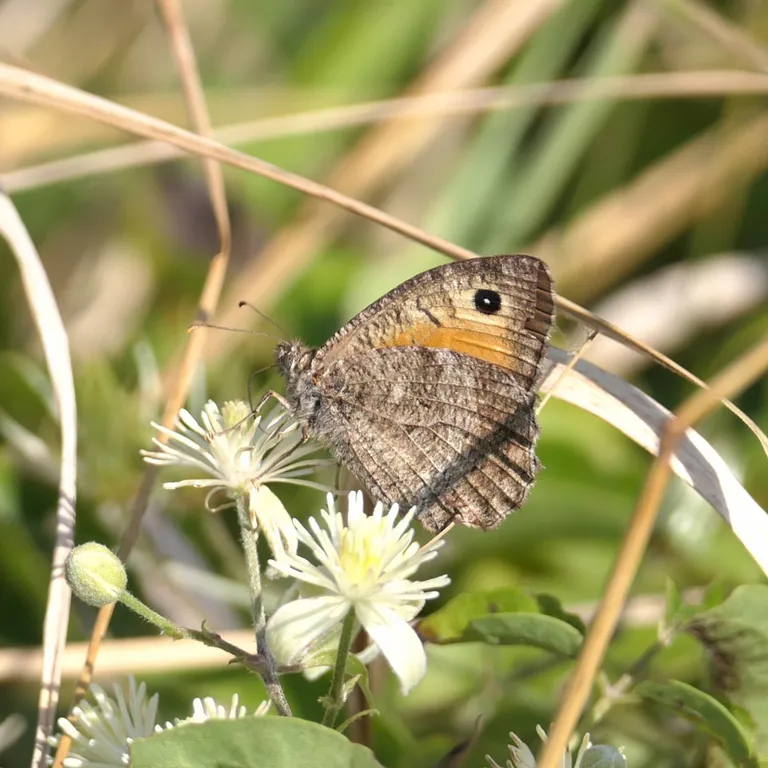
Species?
Arethusana arethusa
